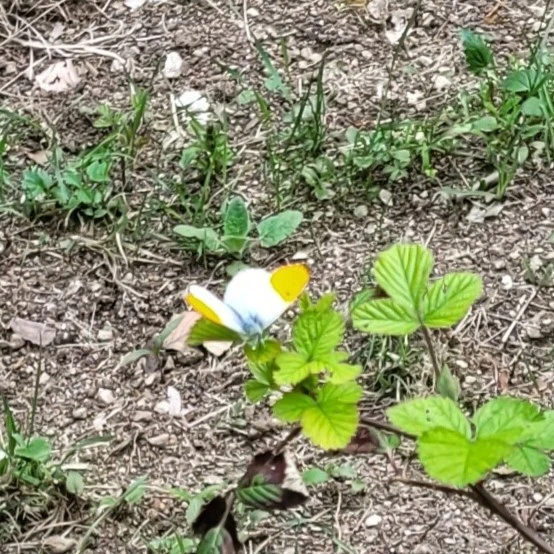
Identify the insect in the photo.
Anthocharis cardamines
